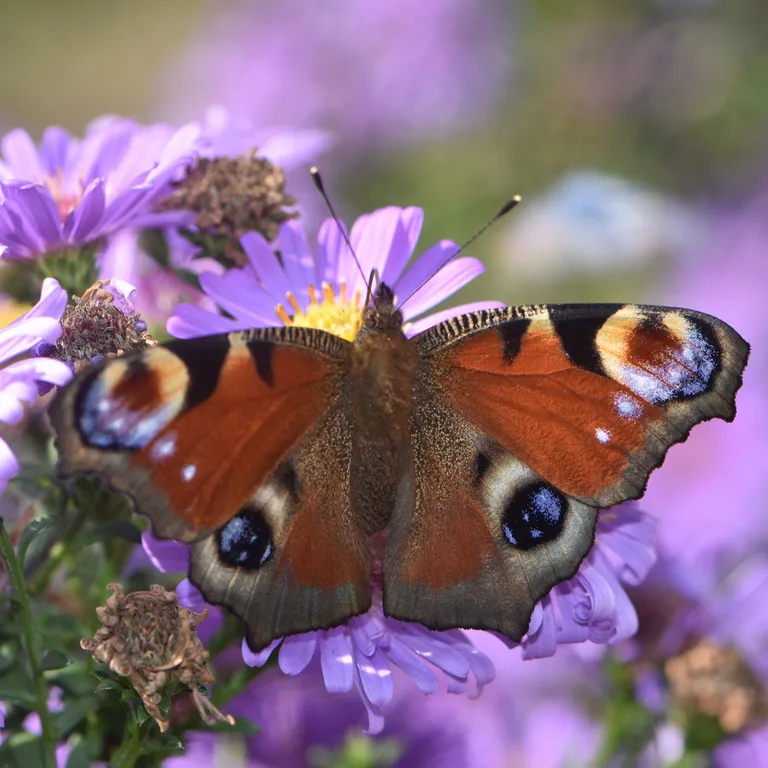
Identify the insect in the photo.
Aglais io
